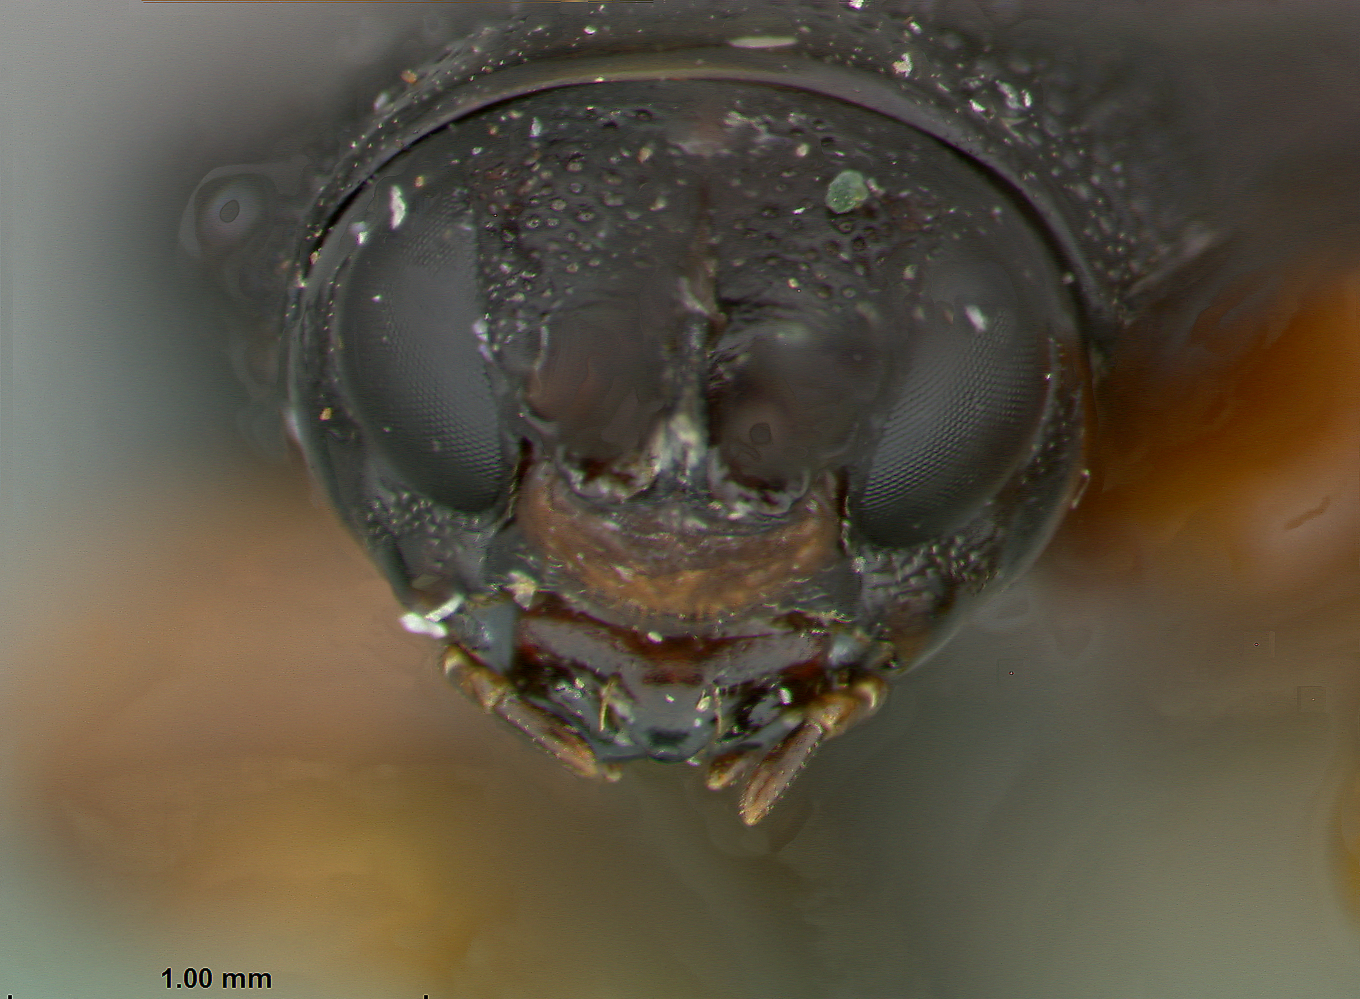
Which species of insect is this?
Oxycephala pandani
